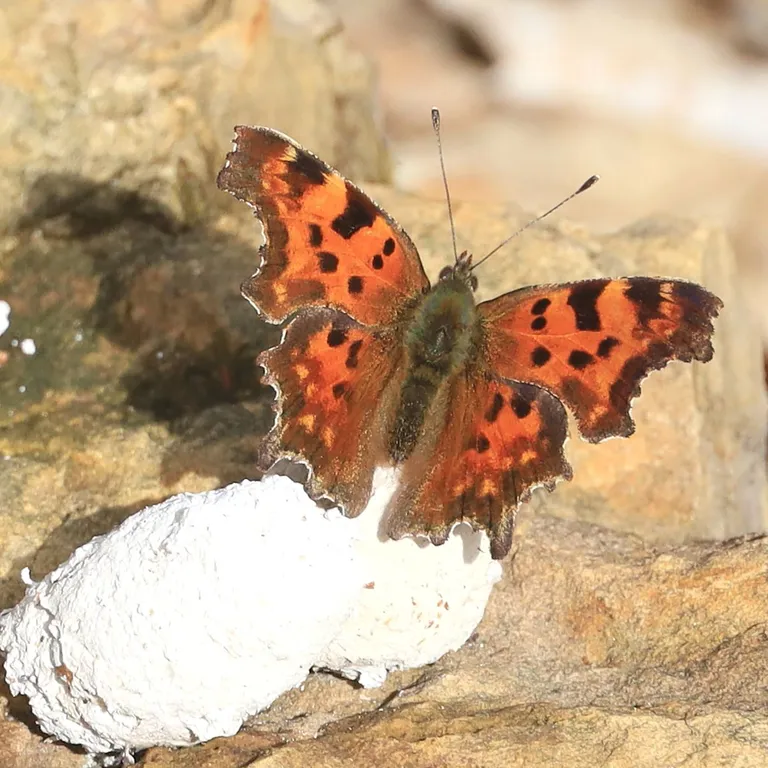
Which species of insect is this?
Polygonia c-album
